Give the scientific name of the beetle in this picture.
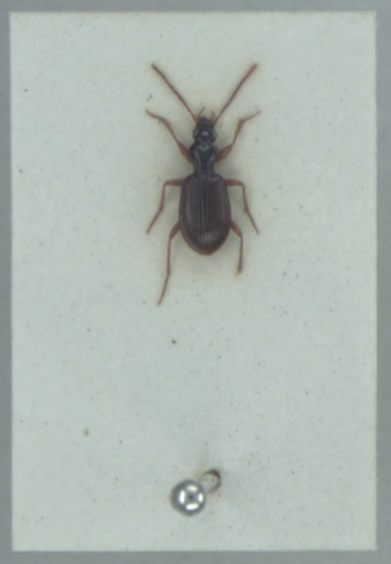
Oxypselaphus obscurus
